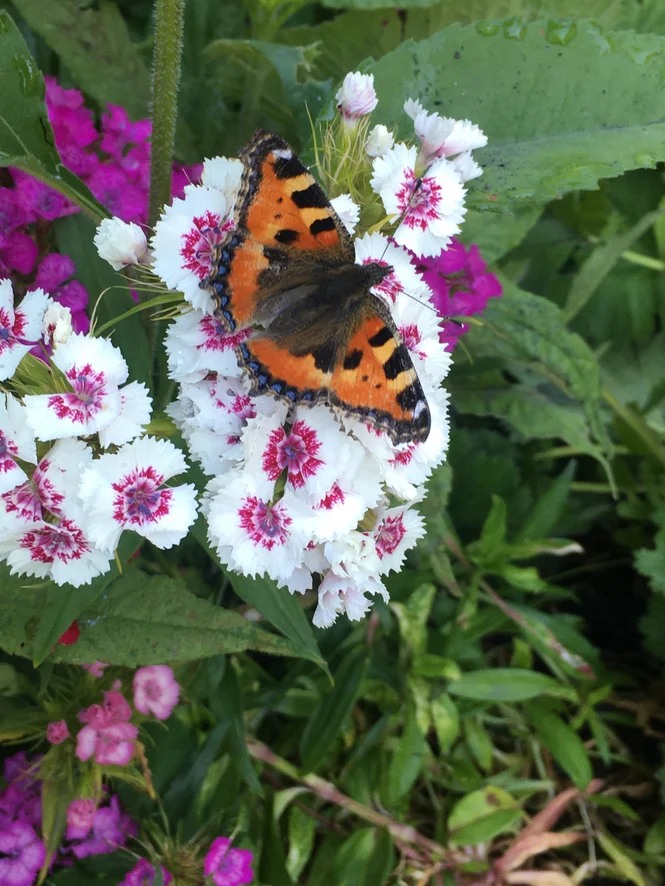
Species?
Aglais urticae
